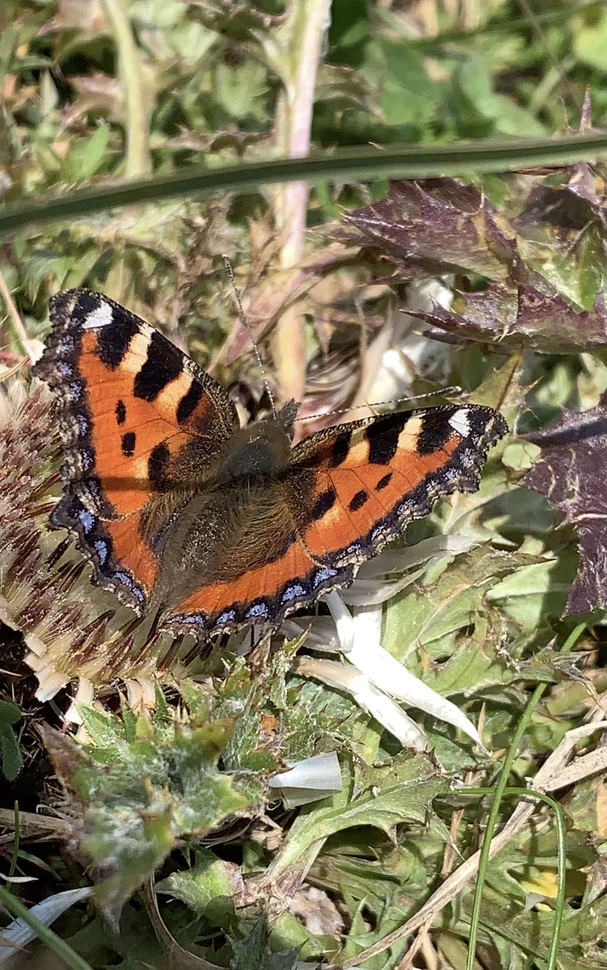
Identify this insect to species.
Aglais urticae
